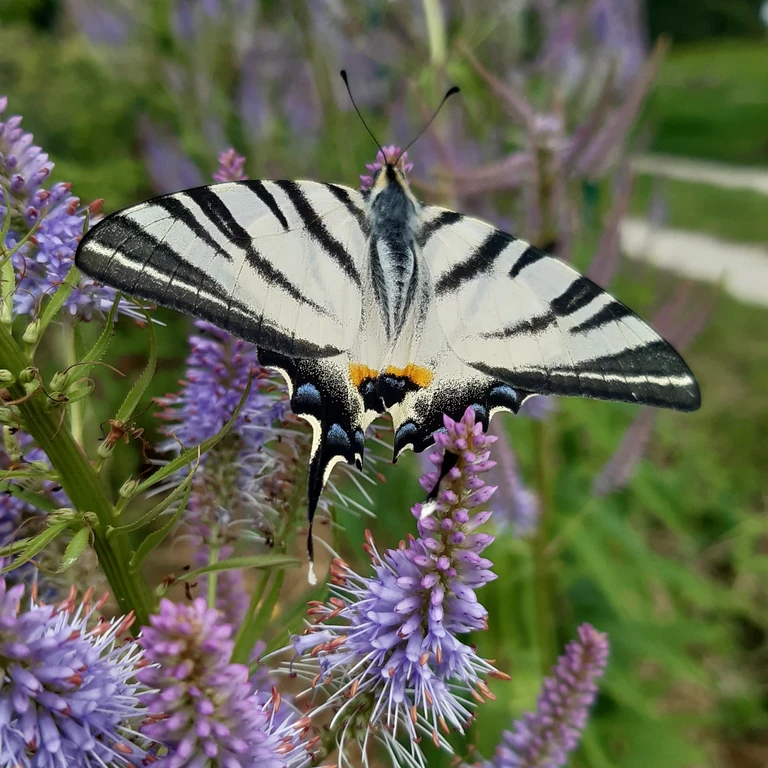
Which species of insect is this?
Iphiclides podalirius
